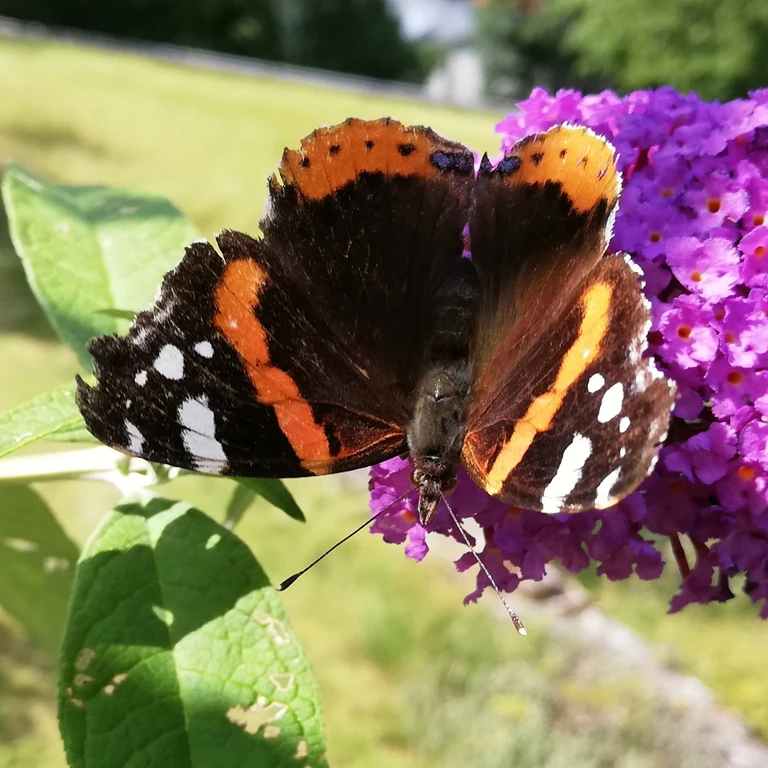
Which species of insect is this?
Vanessa atalanta
